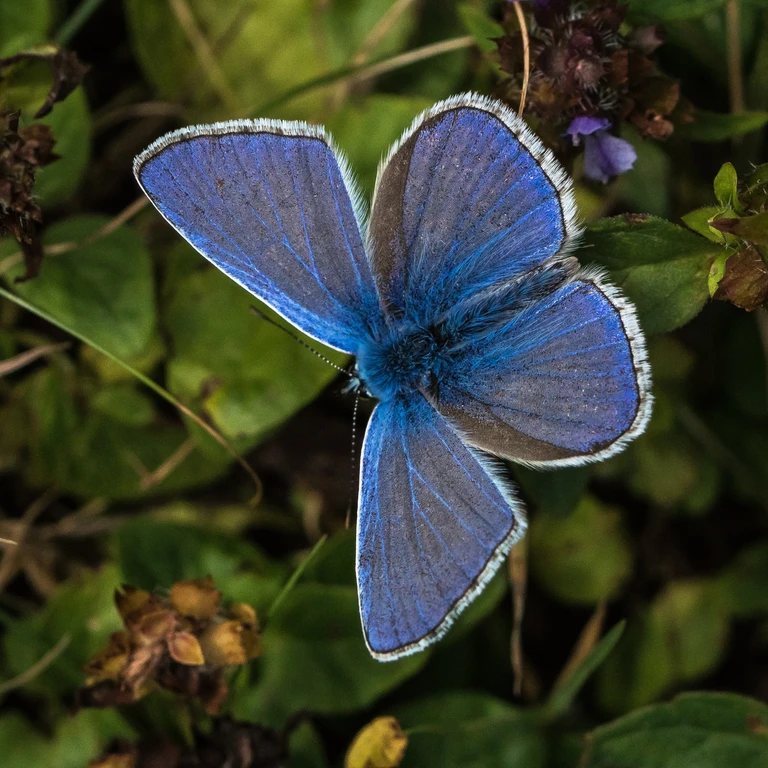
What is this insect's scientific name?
Polyommatus icarus
